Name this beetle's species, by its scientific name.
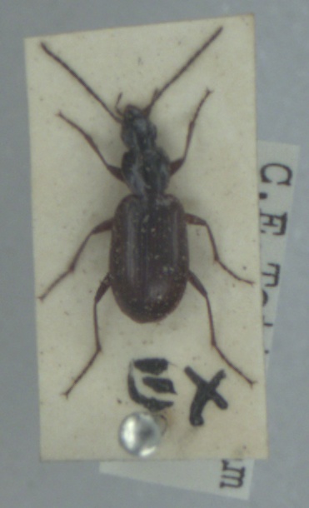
Agonum thoreyi
